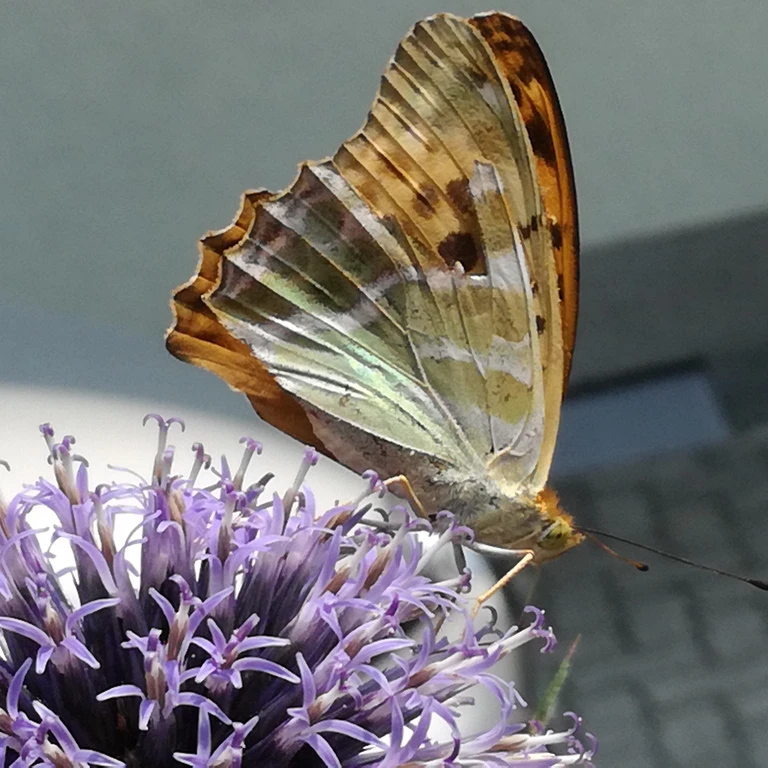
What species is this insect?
Argynnis paphia
